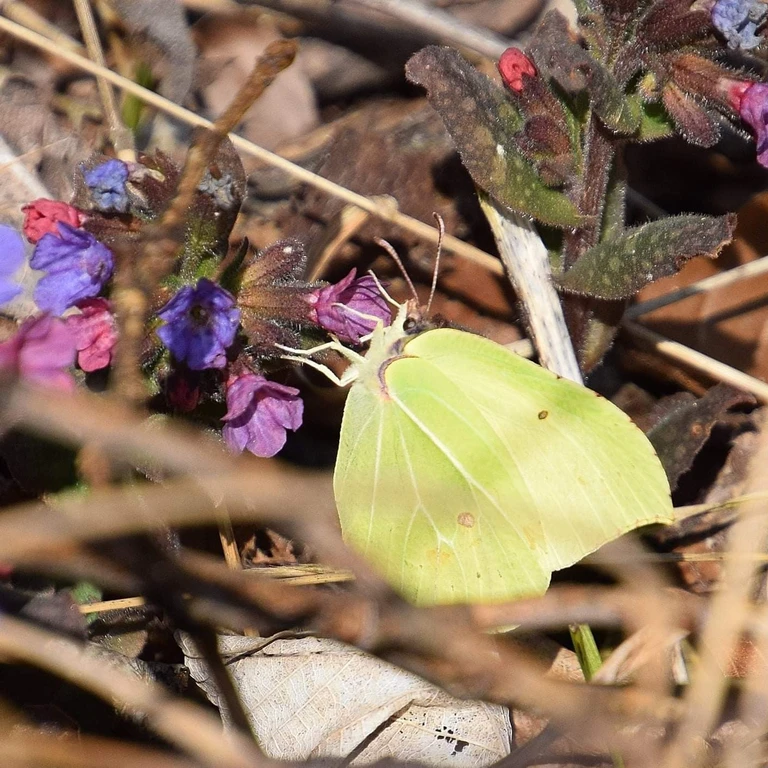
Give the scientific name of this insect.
Gonepteryx rhamni
